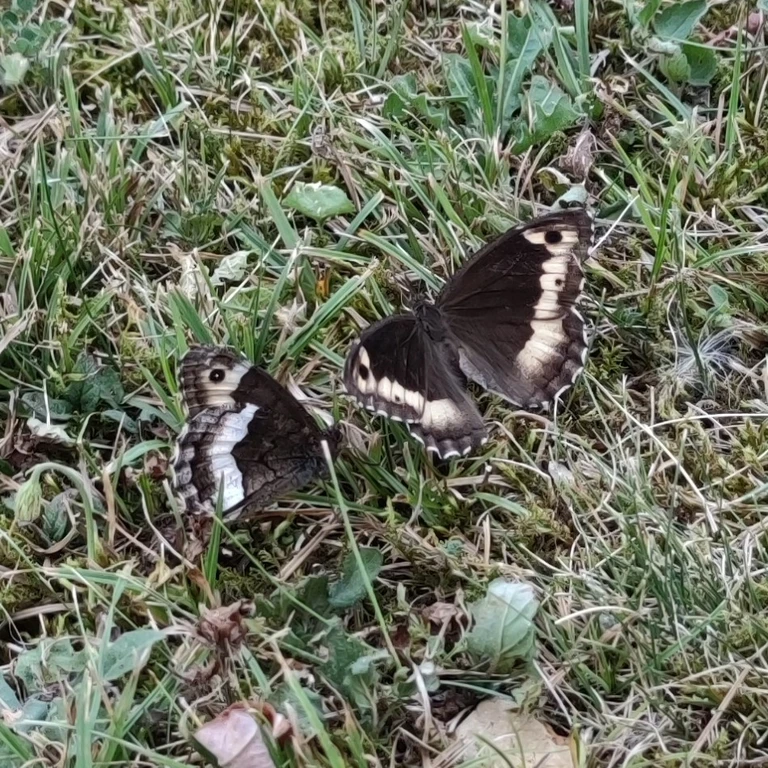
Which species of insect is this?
Hipparchia alcyone
